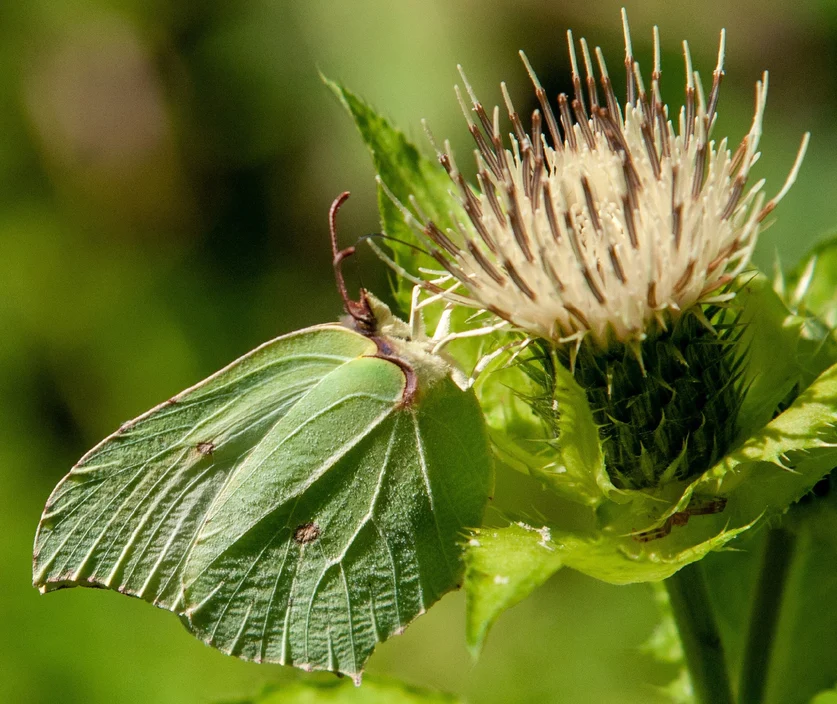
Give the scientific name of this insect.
Gonepteryx rhamni
